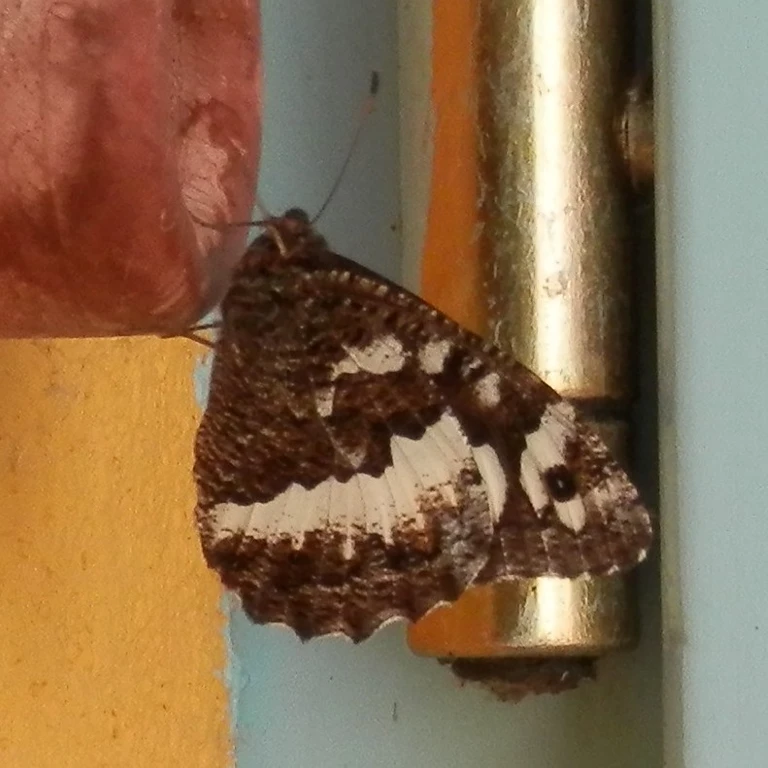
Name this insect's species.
Brintesia circe
